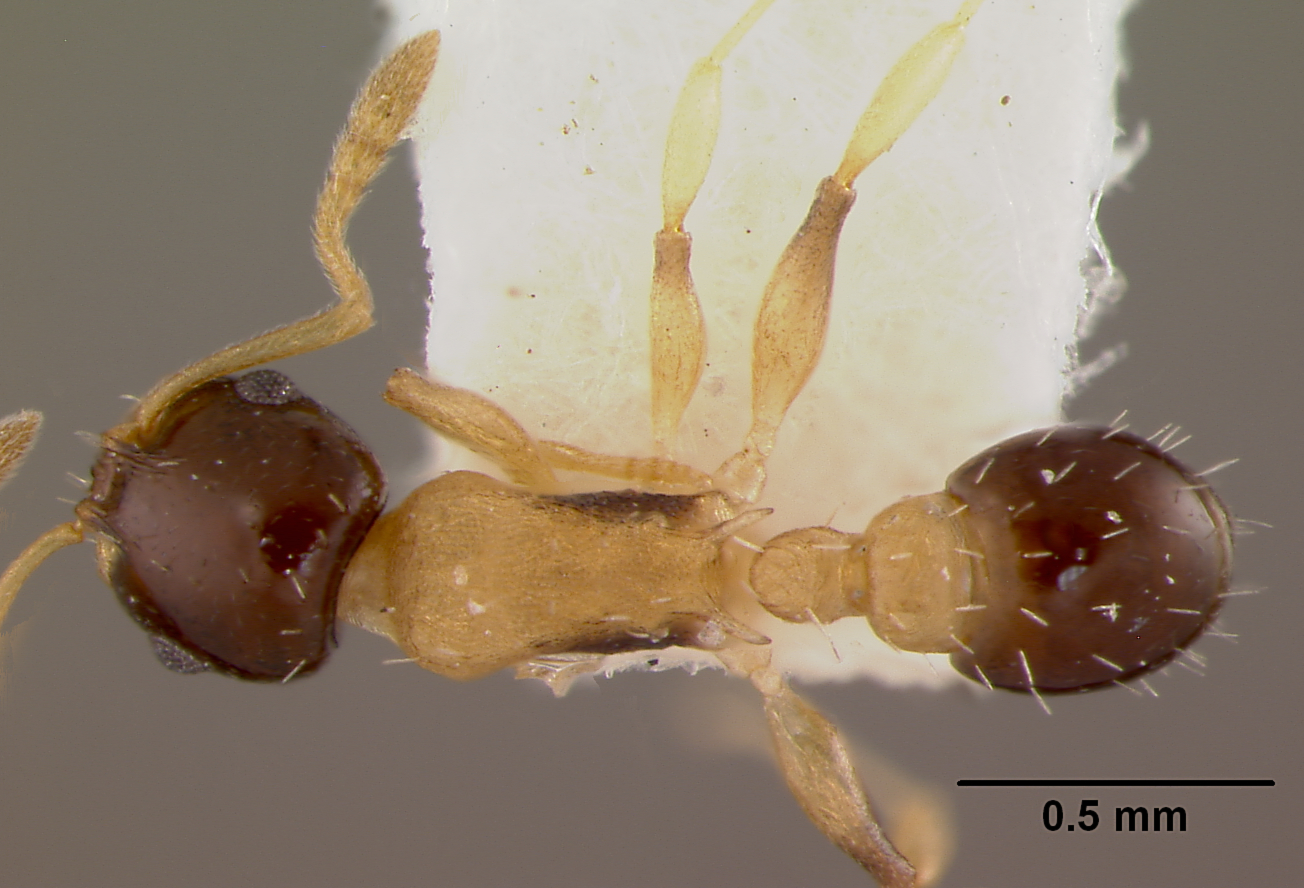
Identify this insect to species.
Leptothorax huehuetenangoi
